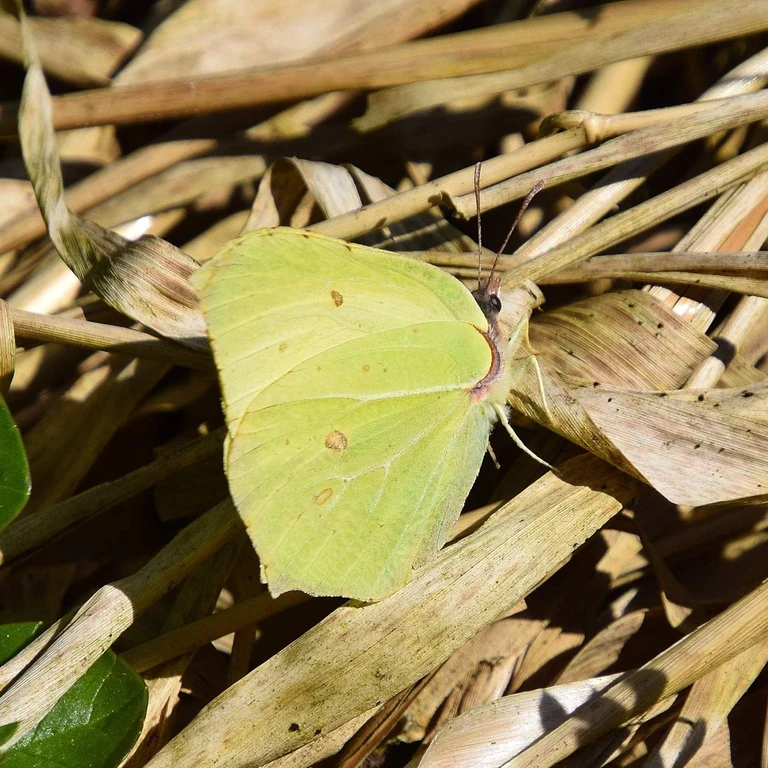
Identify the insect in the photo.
Gonepteryx rhamni
